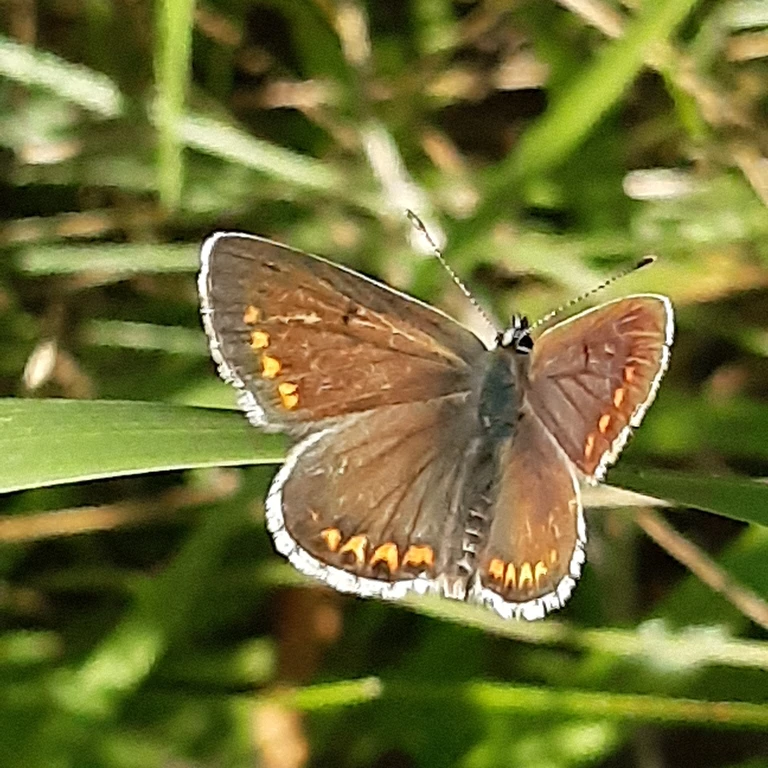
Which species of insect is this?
Aricia agestis/artaxerxes
